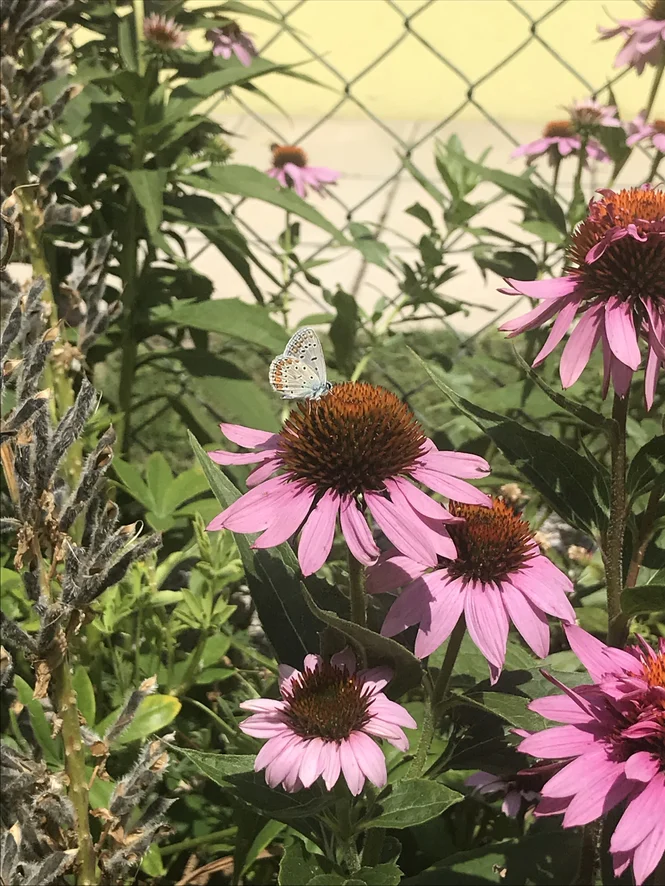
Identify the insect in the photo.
Polyommatus icarus
